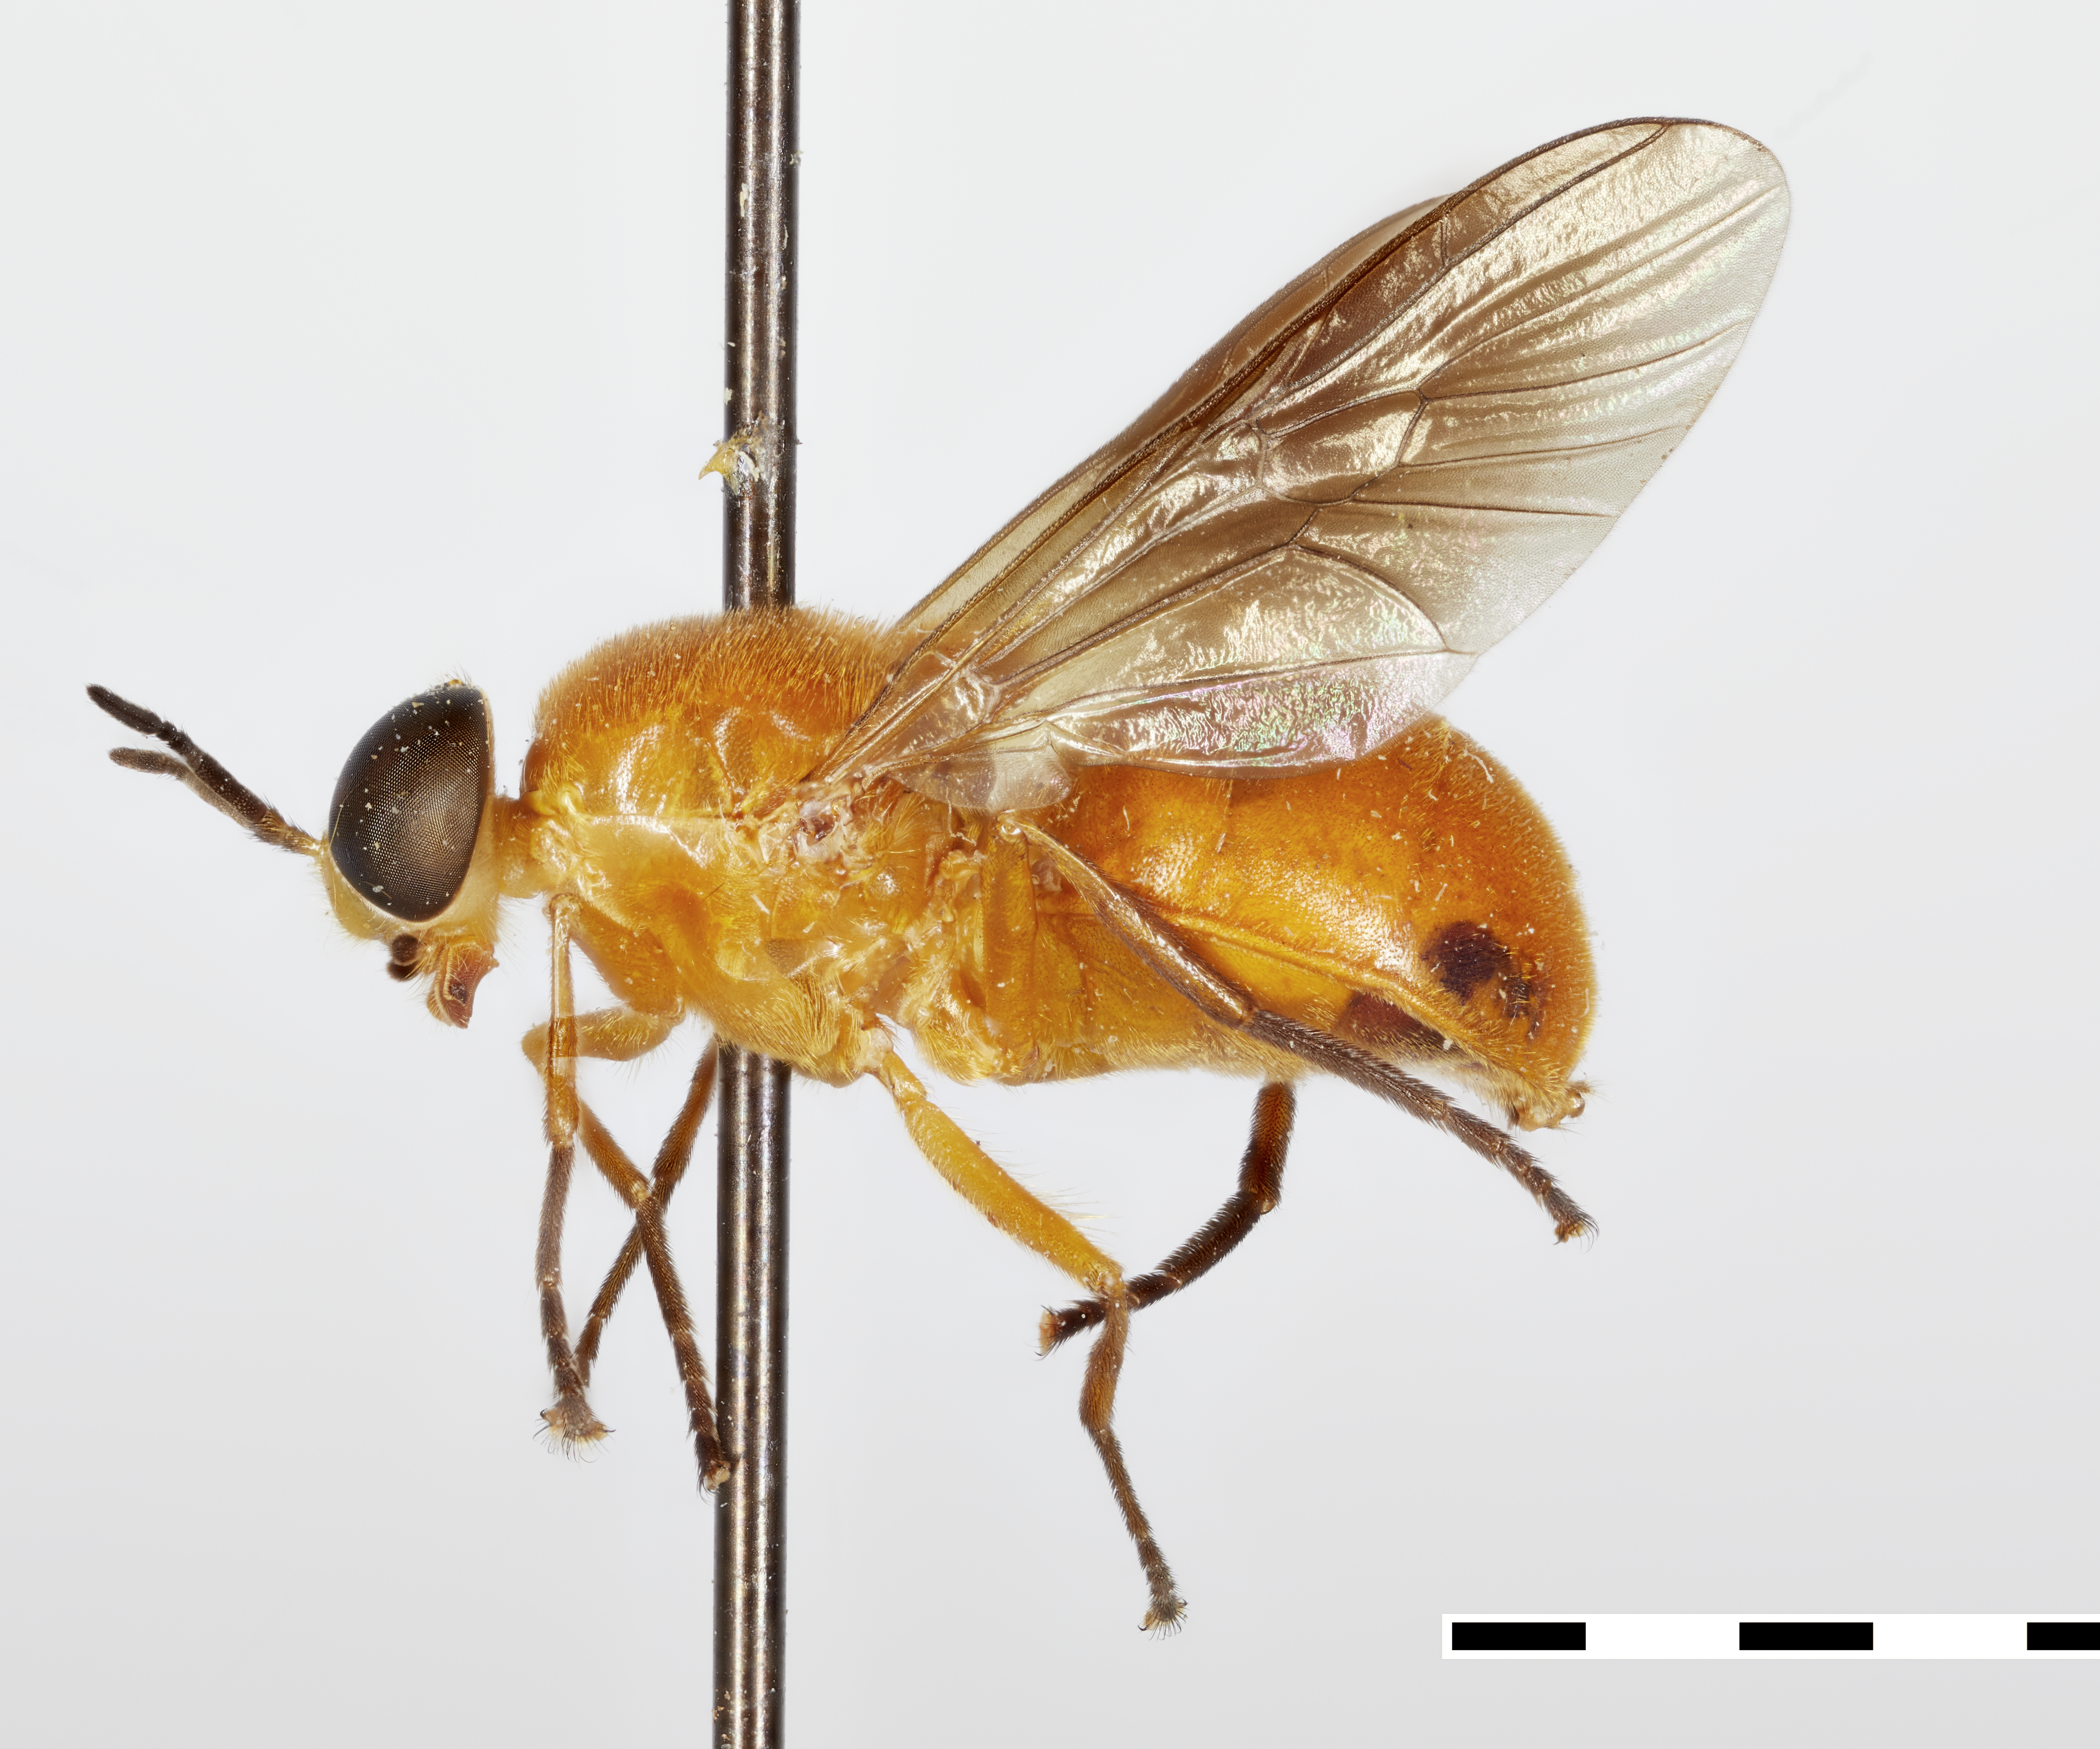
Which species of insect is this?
Ruba tarsalis
